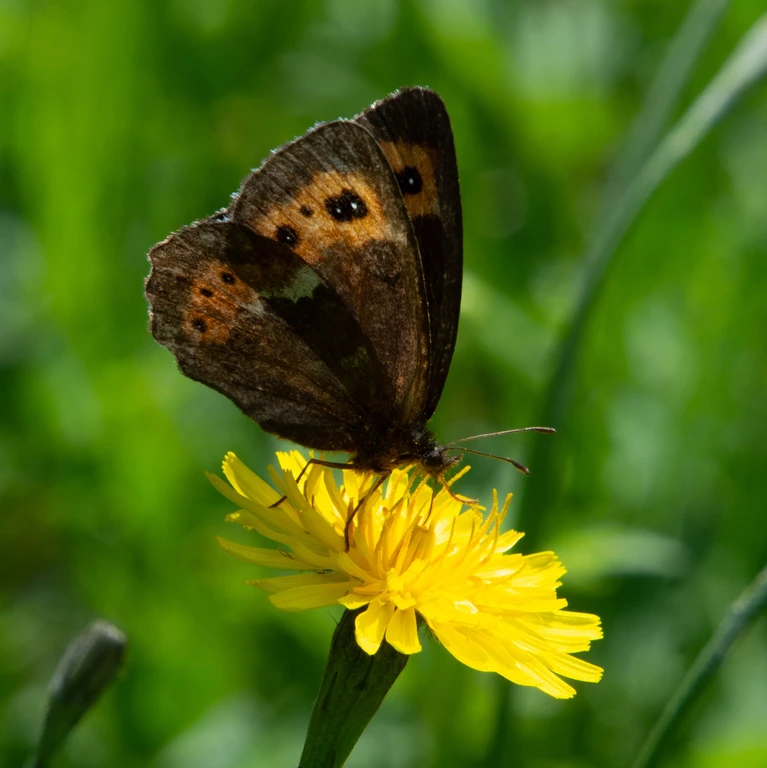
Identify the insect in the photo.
Erebia ligea
